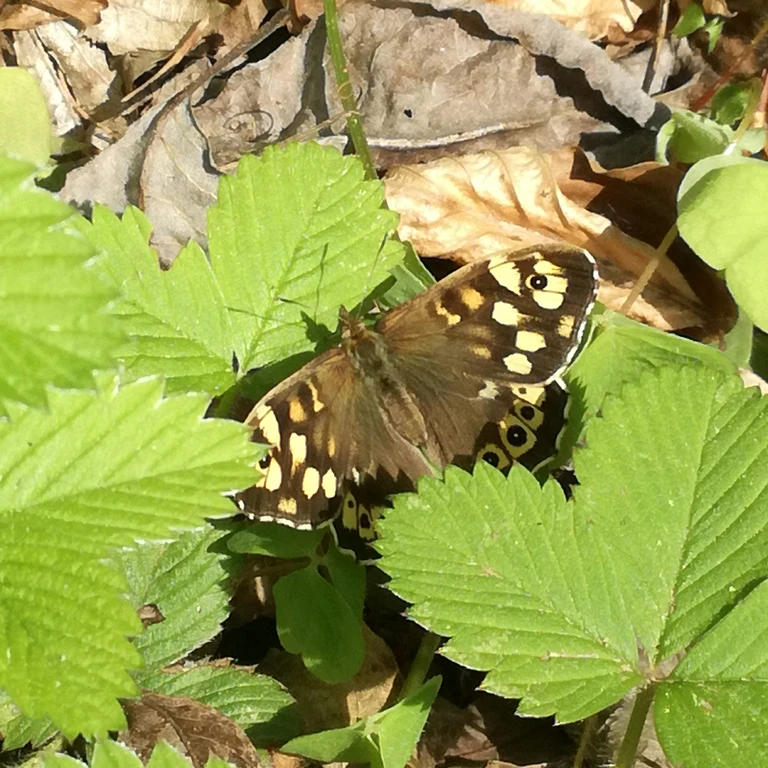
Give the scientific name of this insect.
Pararge aegeria
